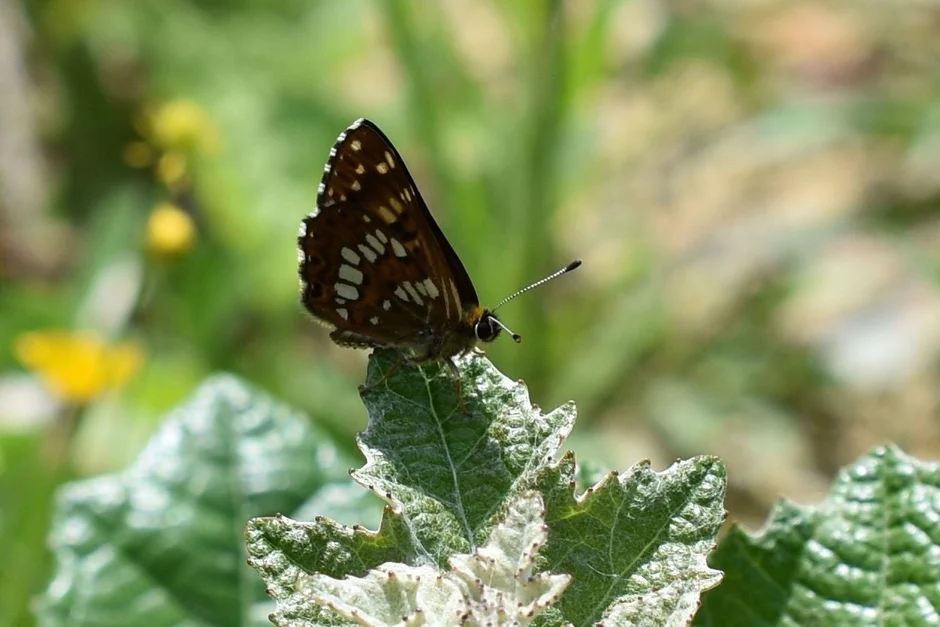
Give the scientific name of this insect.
Hamearis lucina
